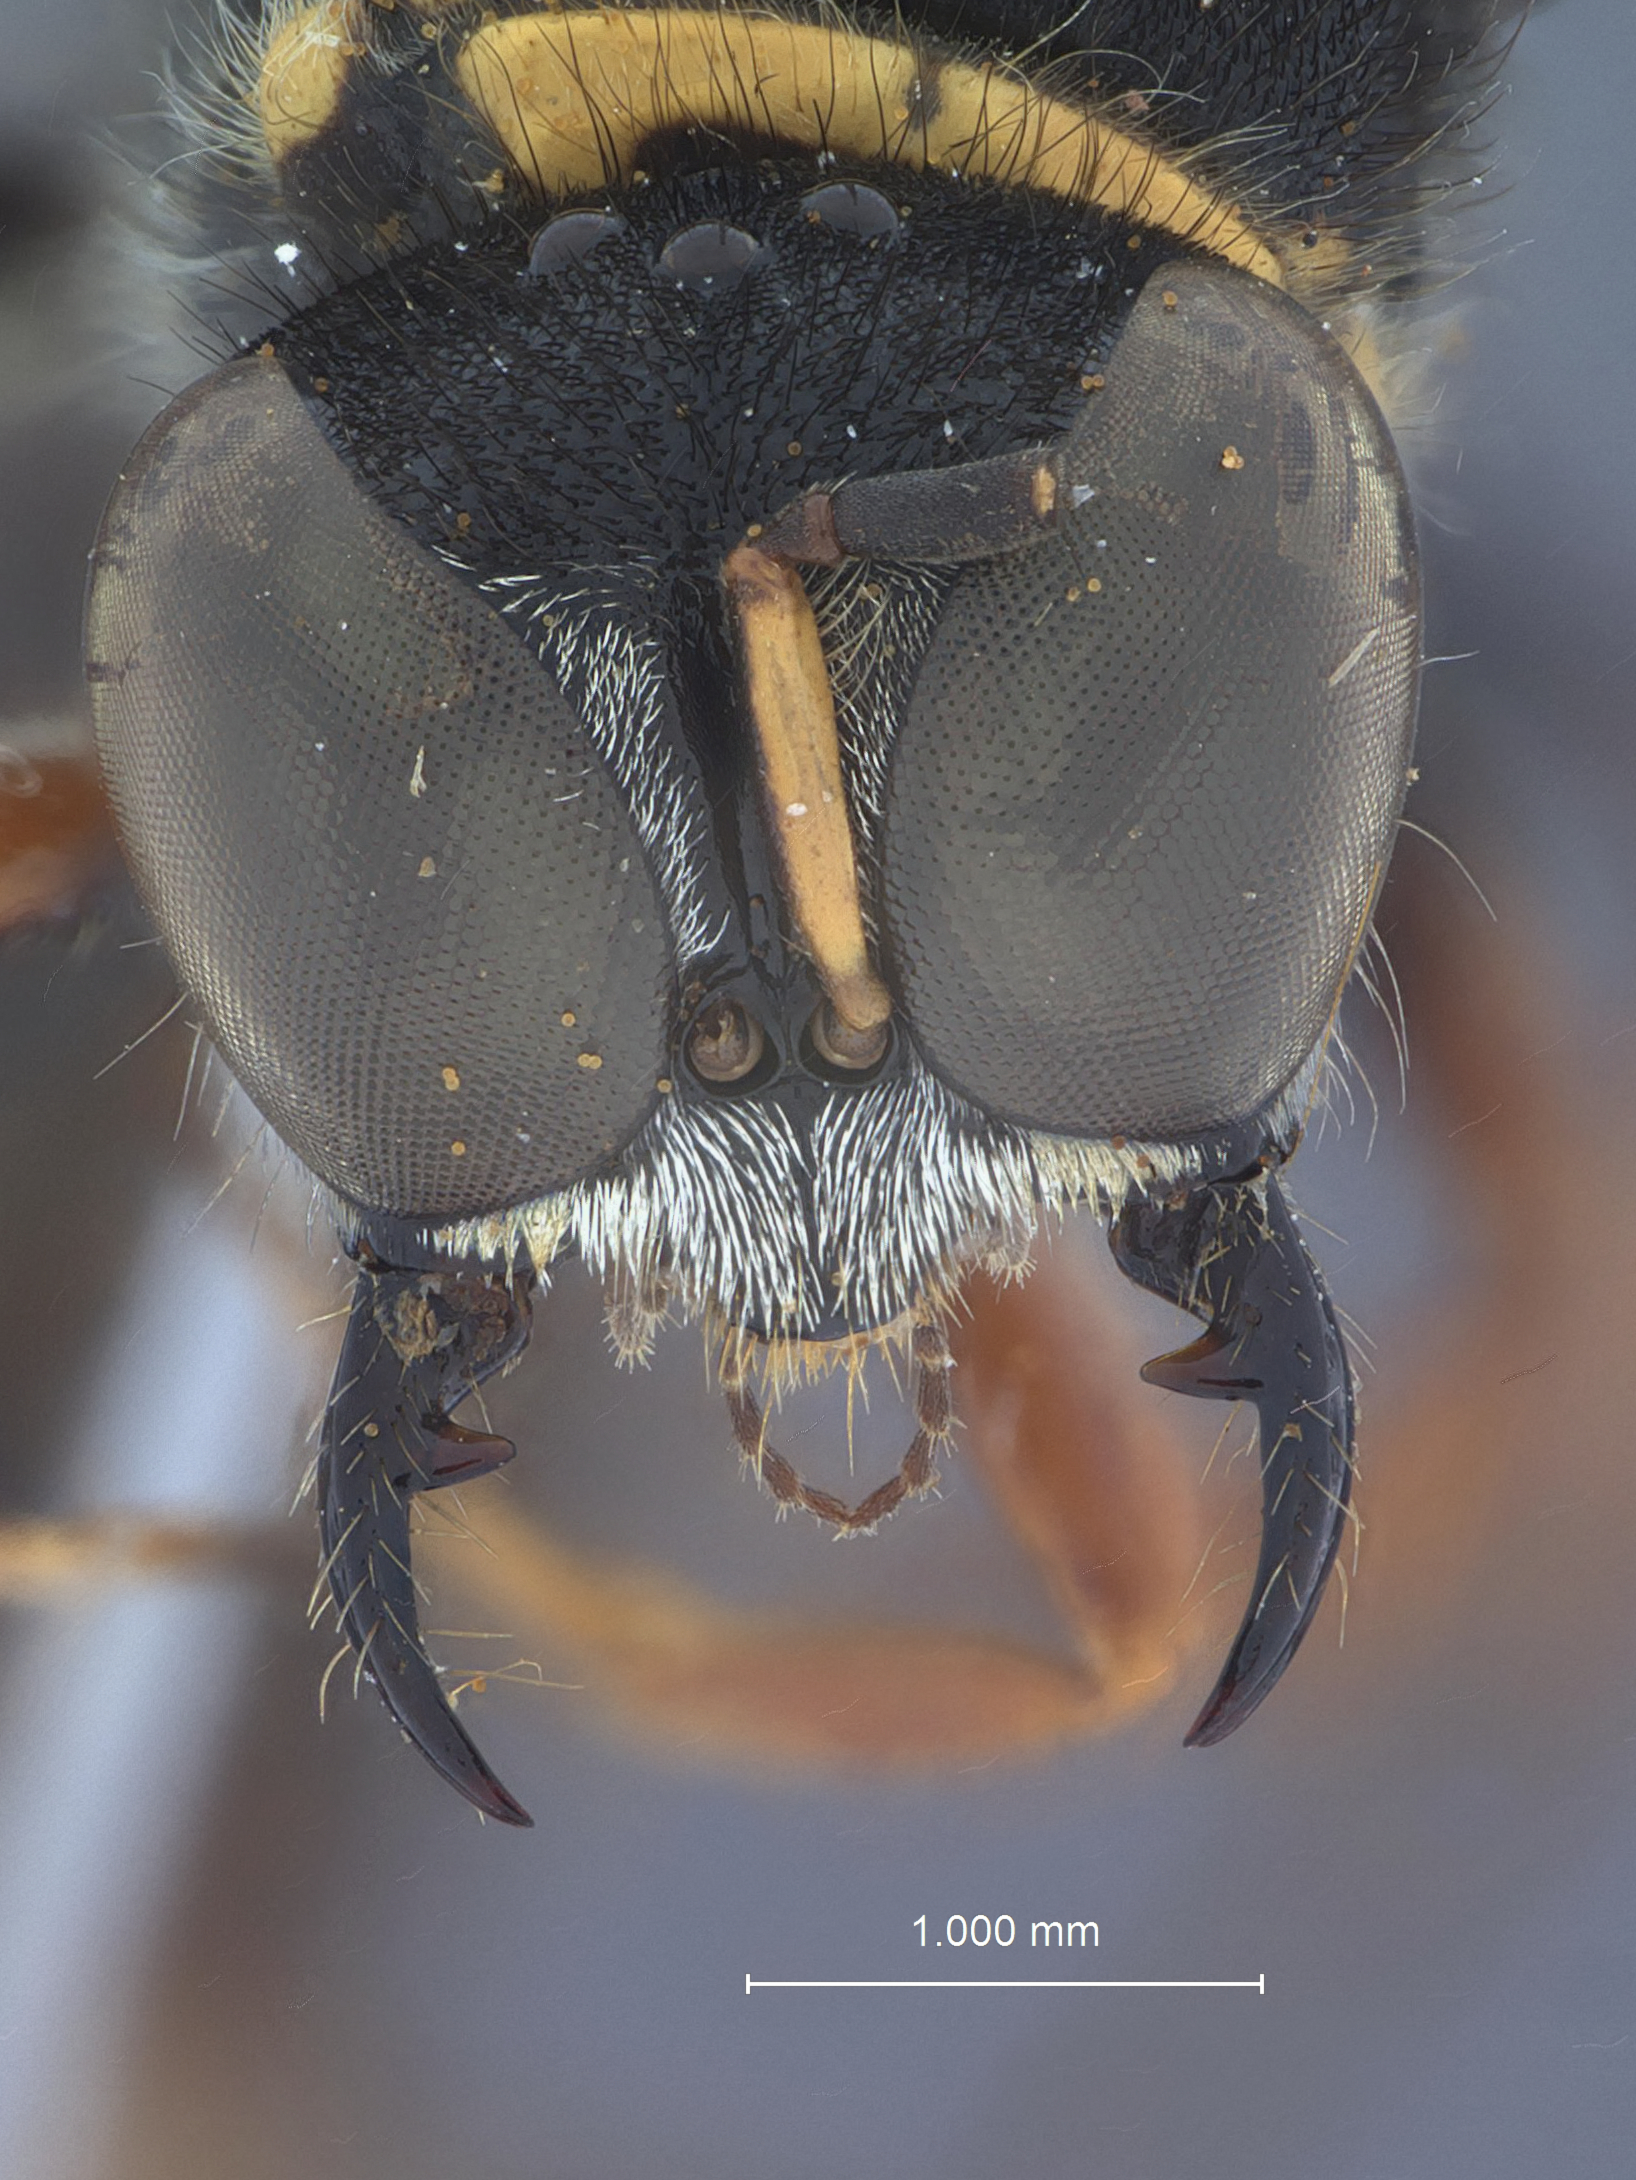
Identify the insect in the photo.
Ectemnius melanotarsis
